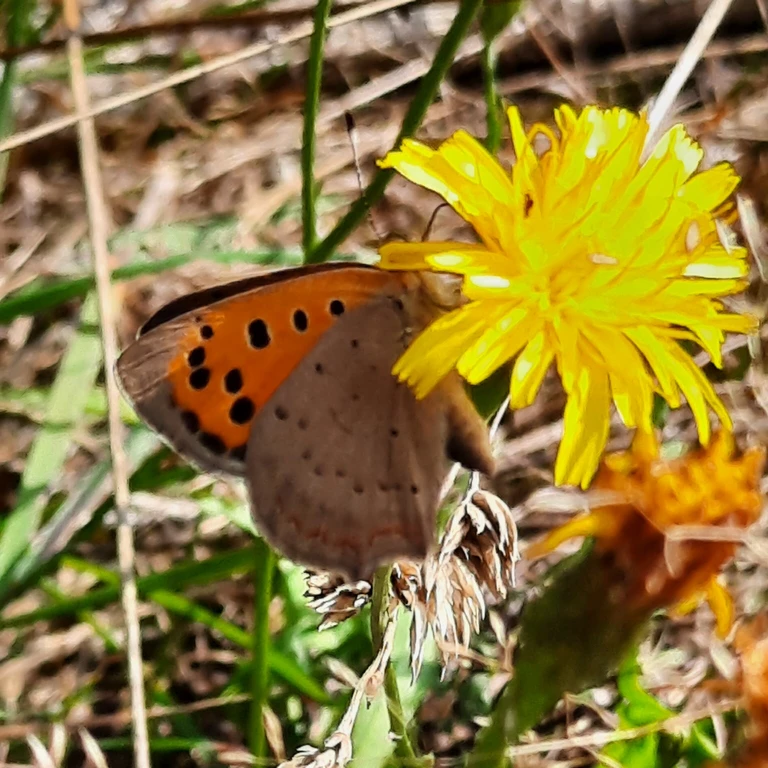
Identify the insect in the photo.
Lycaena phlaeas
